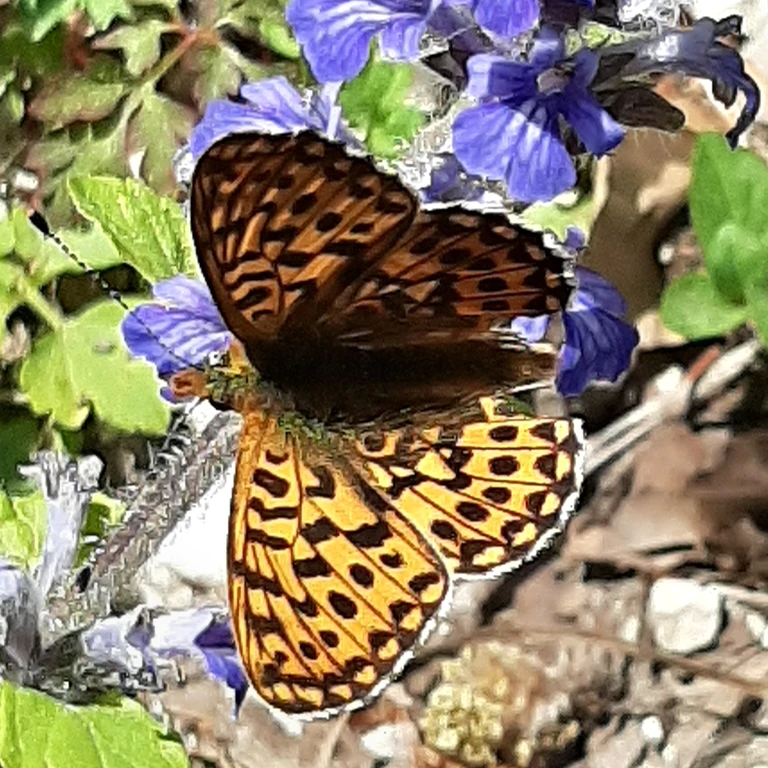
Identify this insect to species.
Boloria euphrosyne (also Clossiana euphrosyne)
